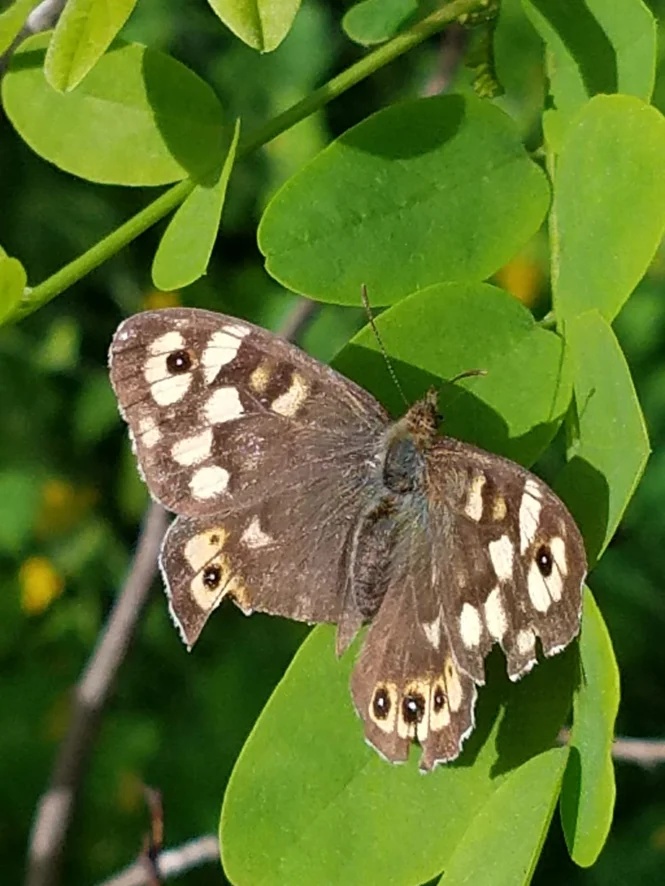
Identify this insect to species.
Pararge aegeria
